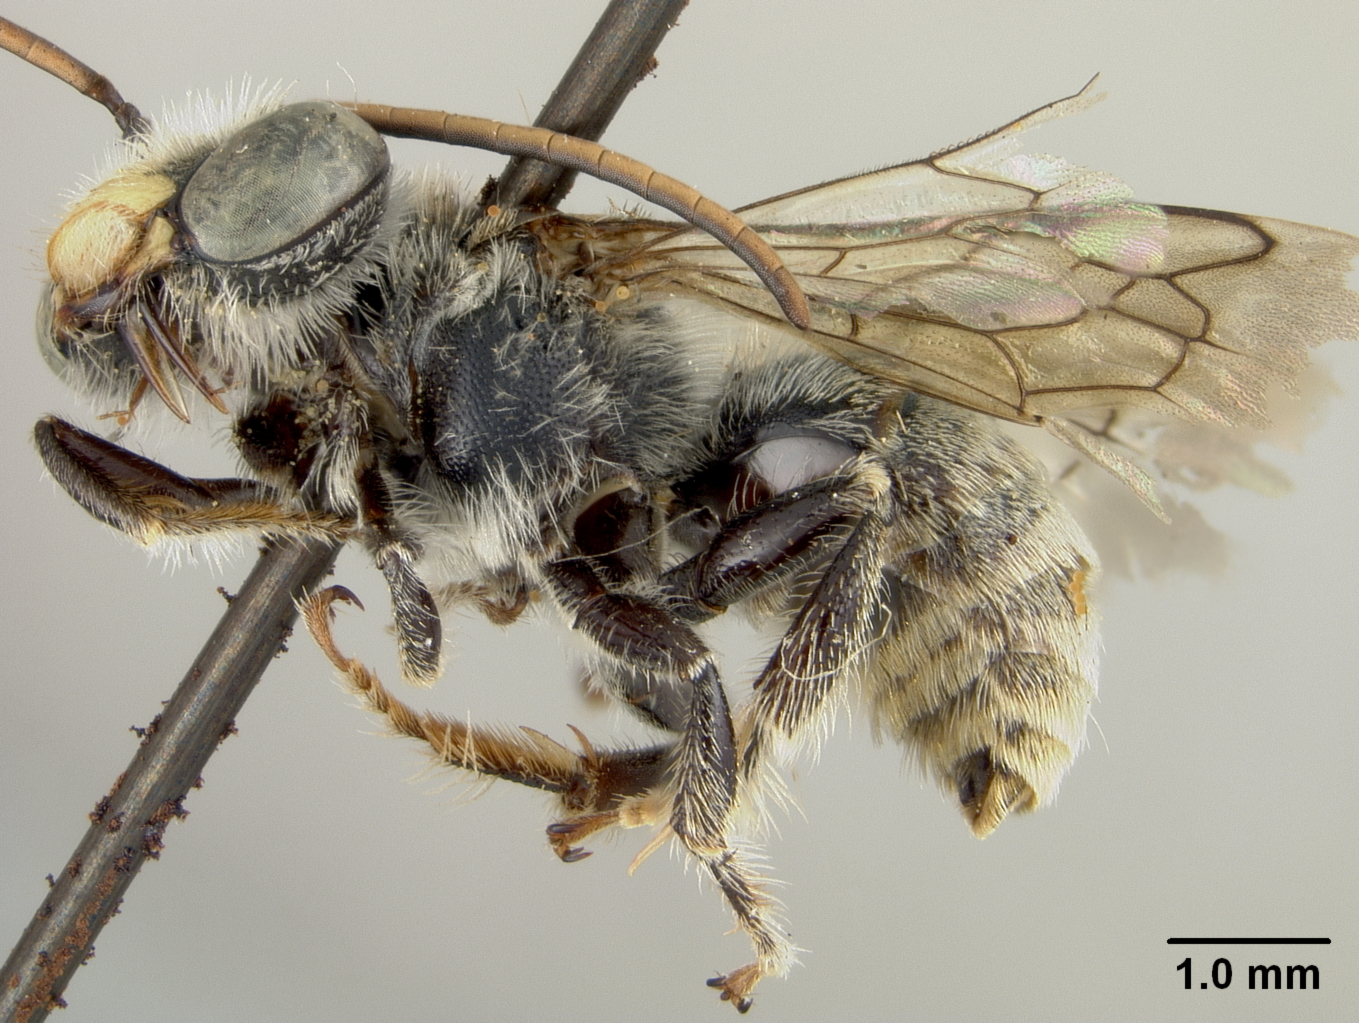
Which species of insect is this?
Melissodes albicaudus
